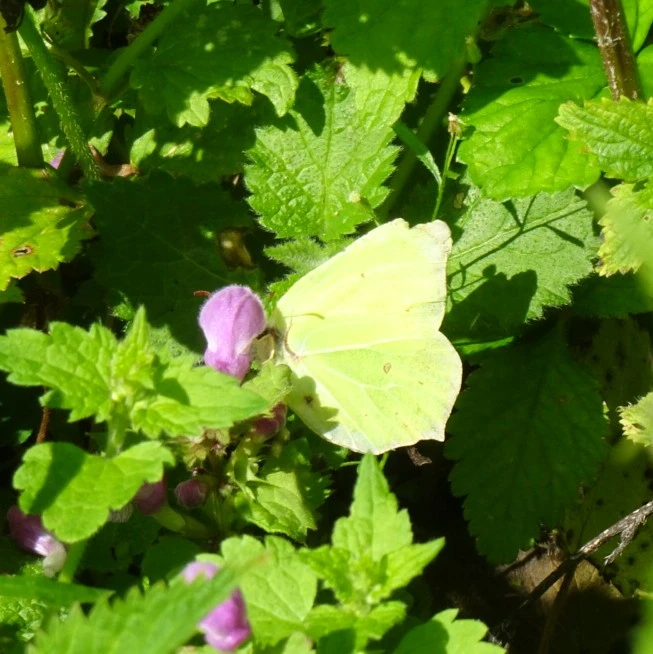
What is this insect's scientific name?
Gonepteryx rhamni
